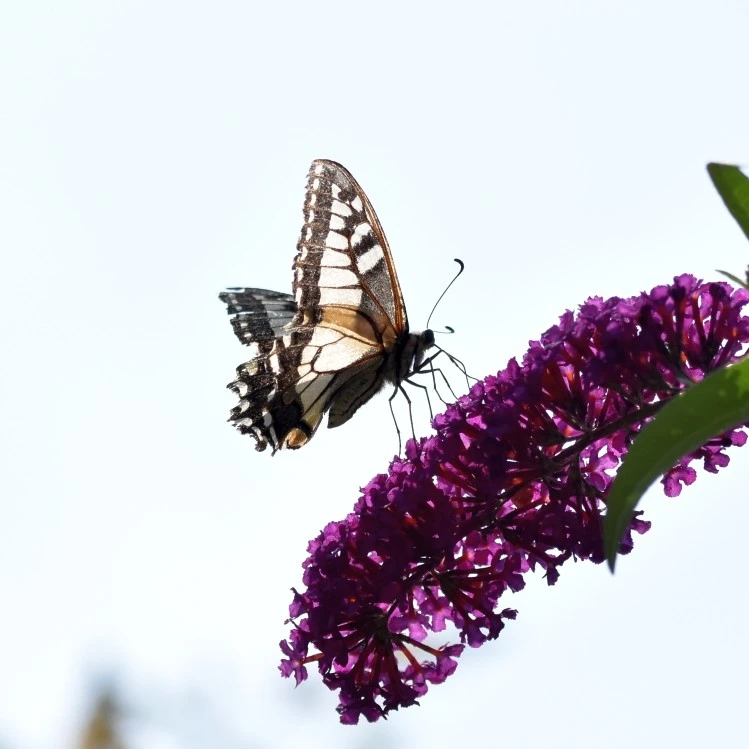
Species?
Papilio machaon
